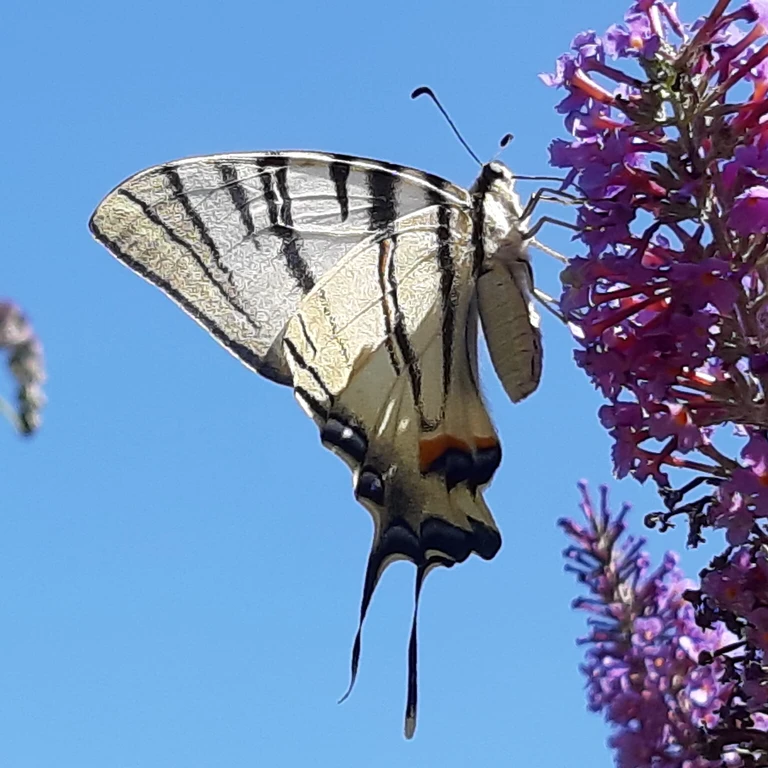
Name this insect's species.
Iphiclides podalirius
